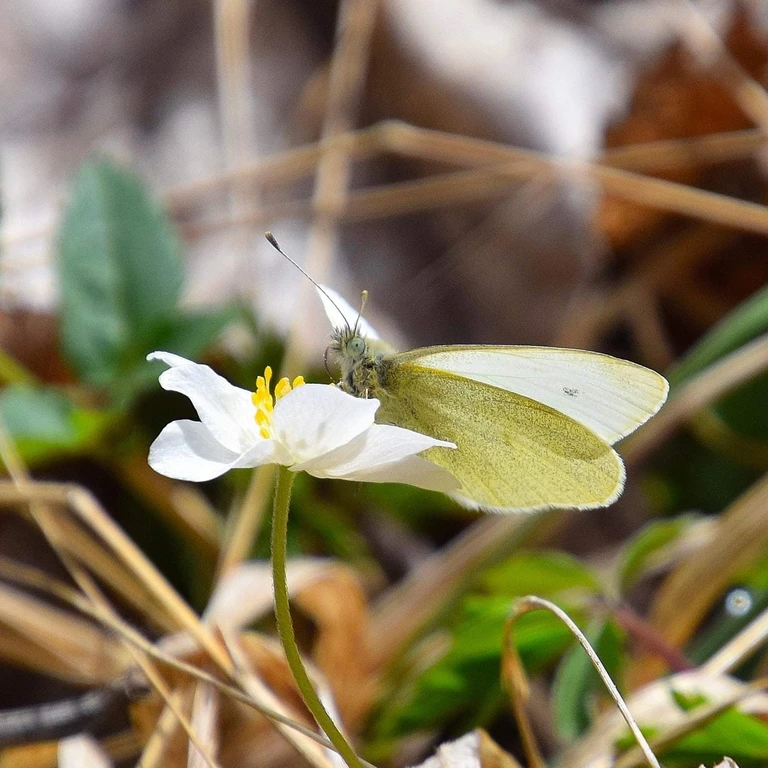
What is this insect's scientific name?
Pieris rapae
